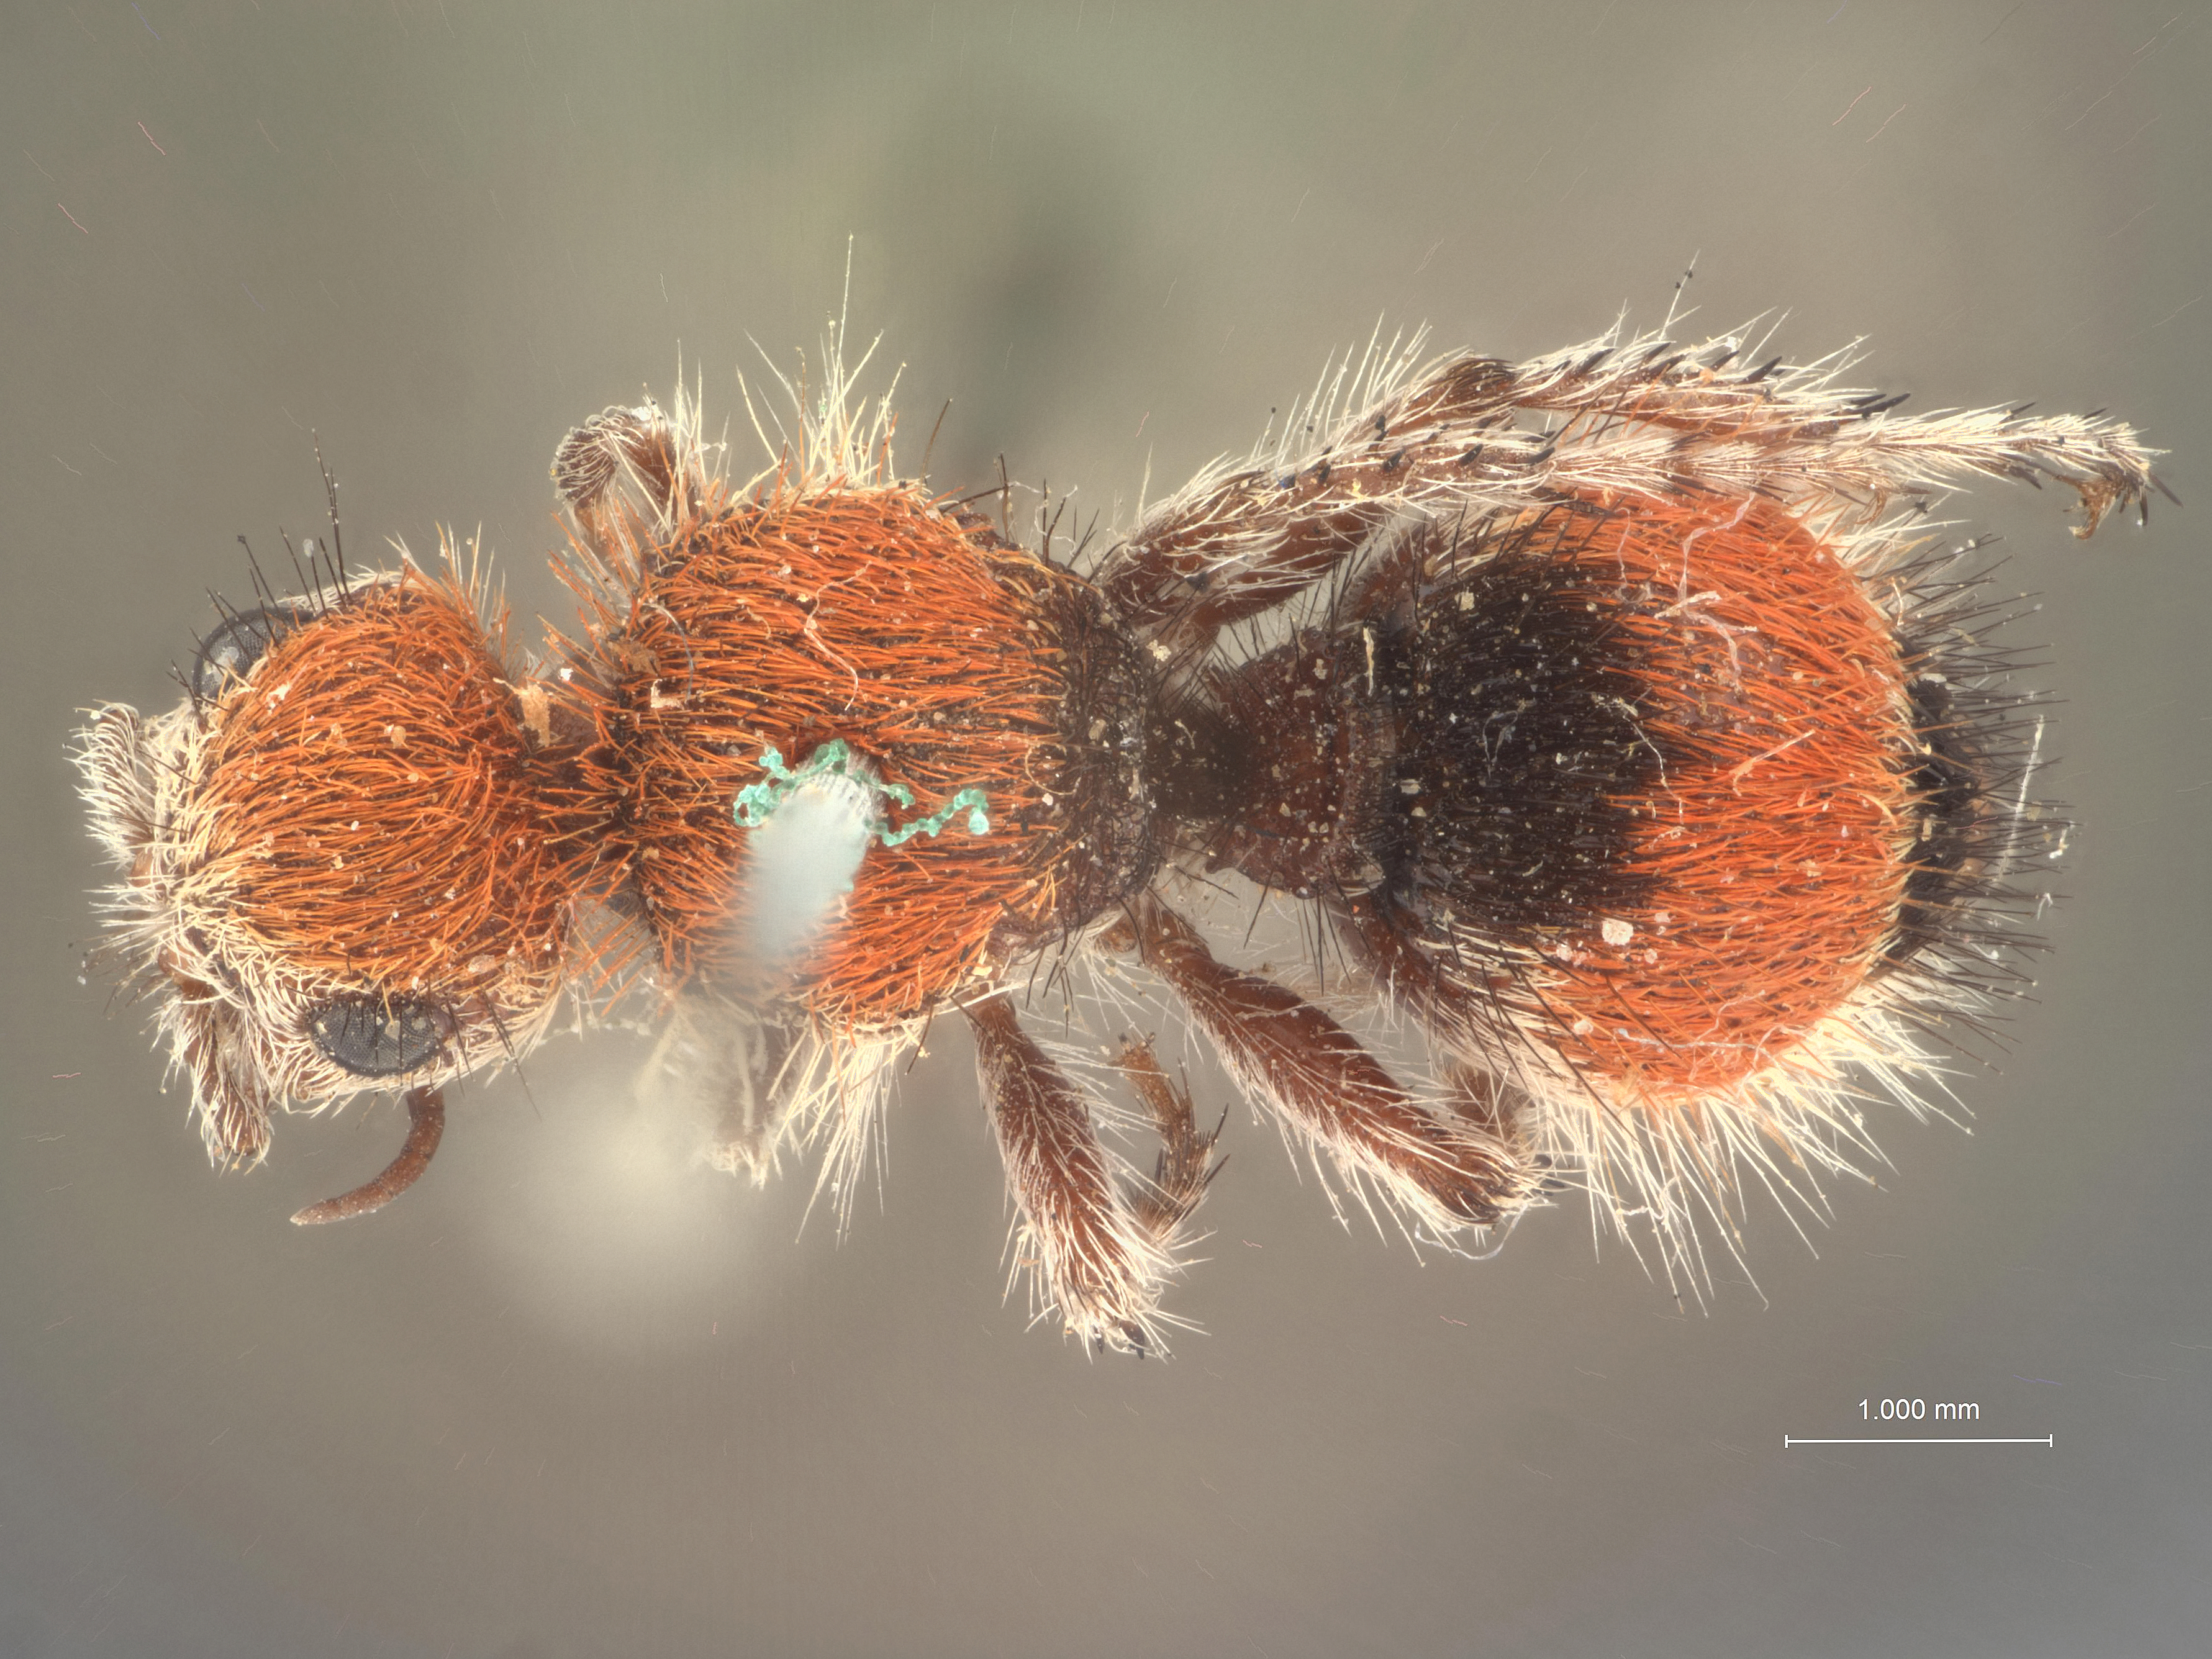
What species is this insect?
Sphaerophthalma heterochroa
